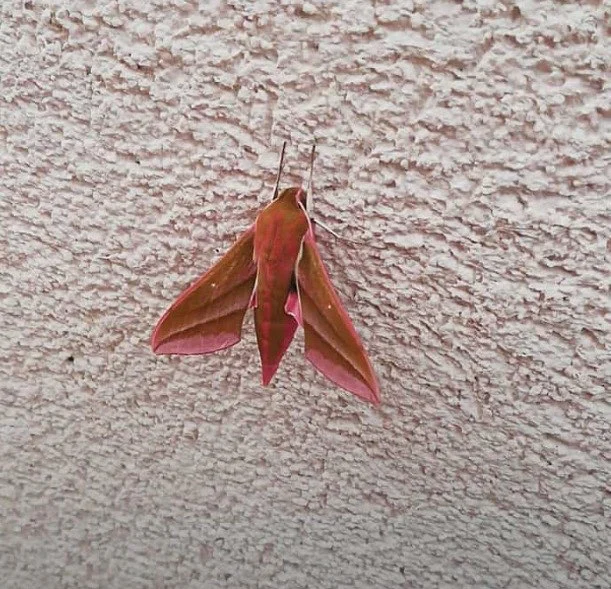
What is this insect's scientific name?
Deilephila elpenor
